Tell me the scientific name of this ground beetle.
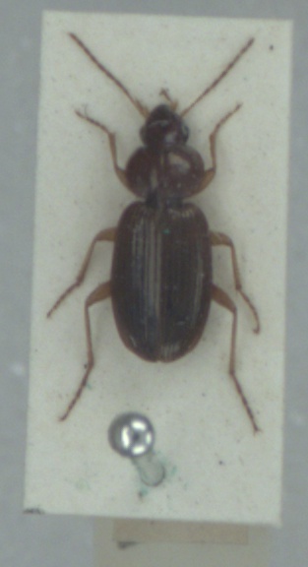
Olisthopus rotundatus
